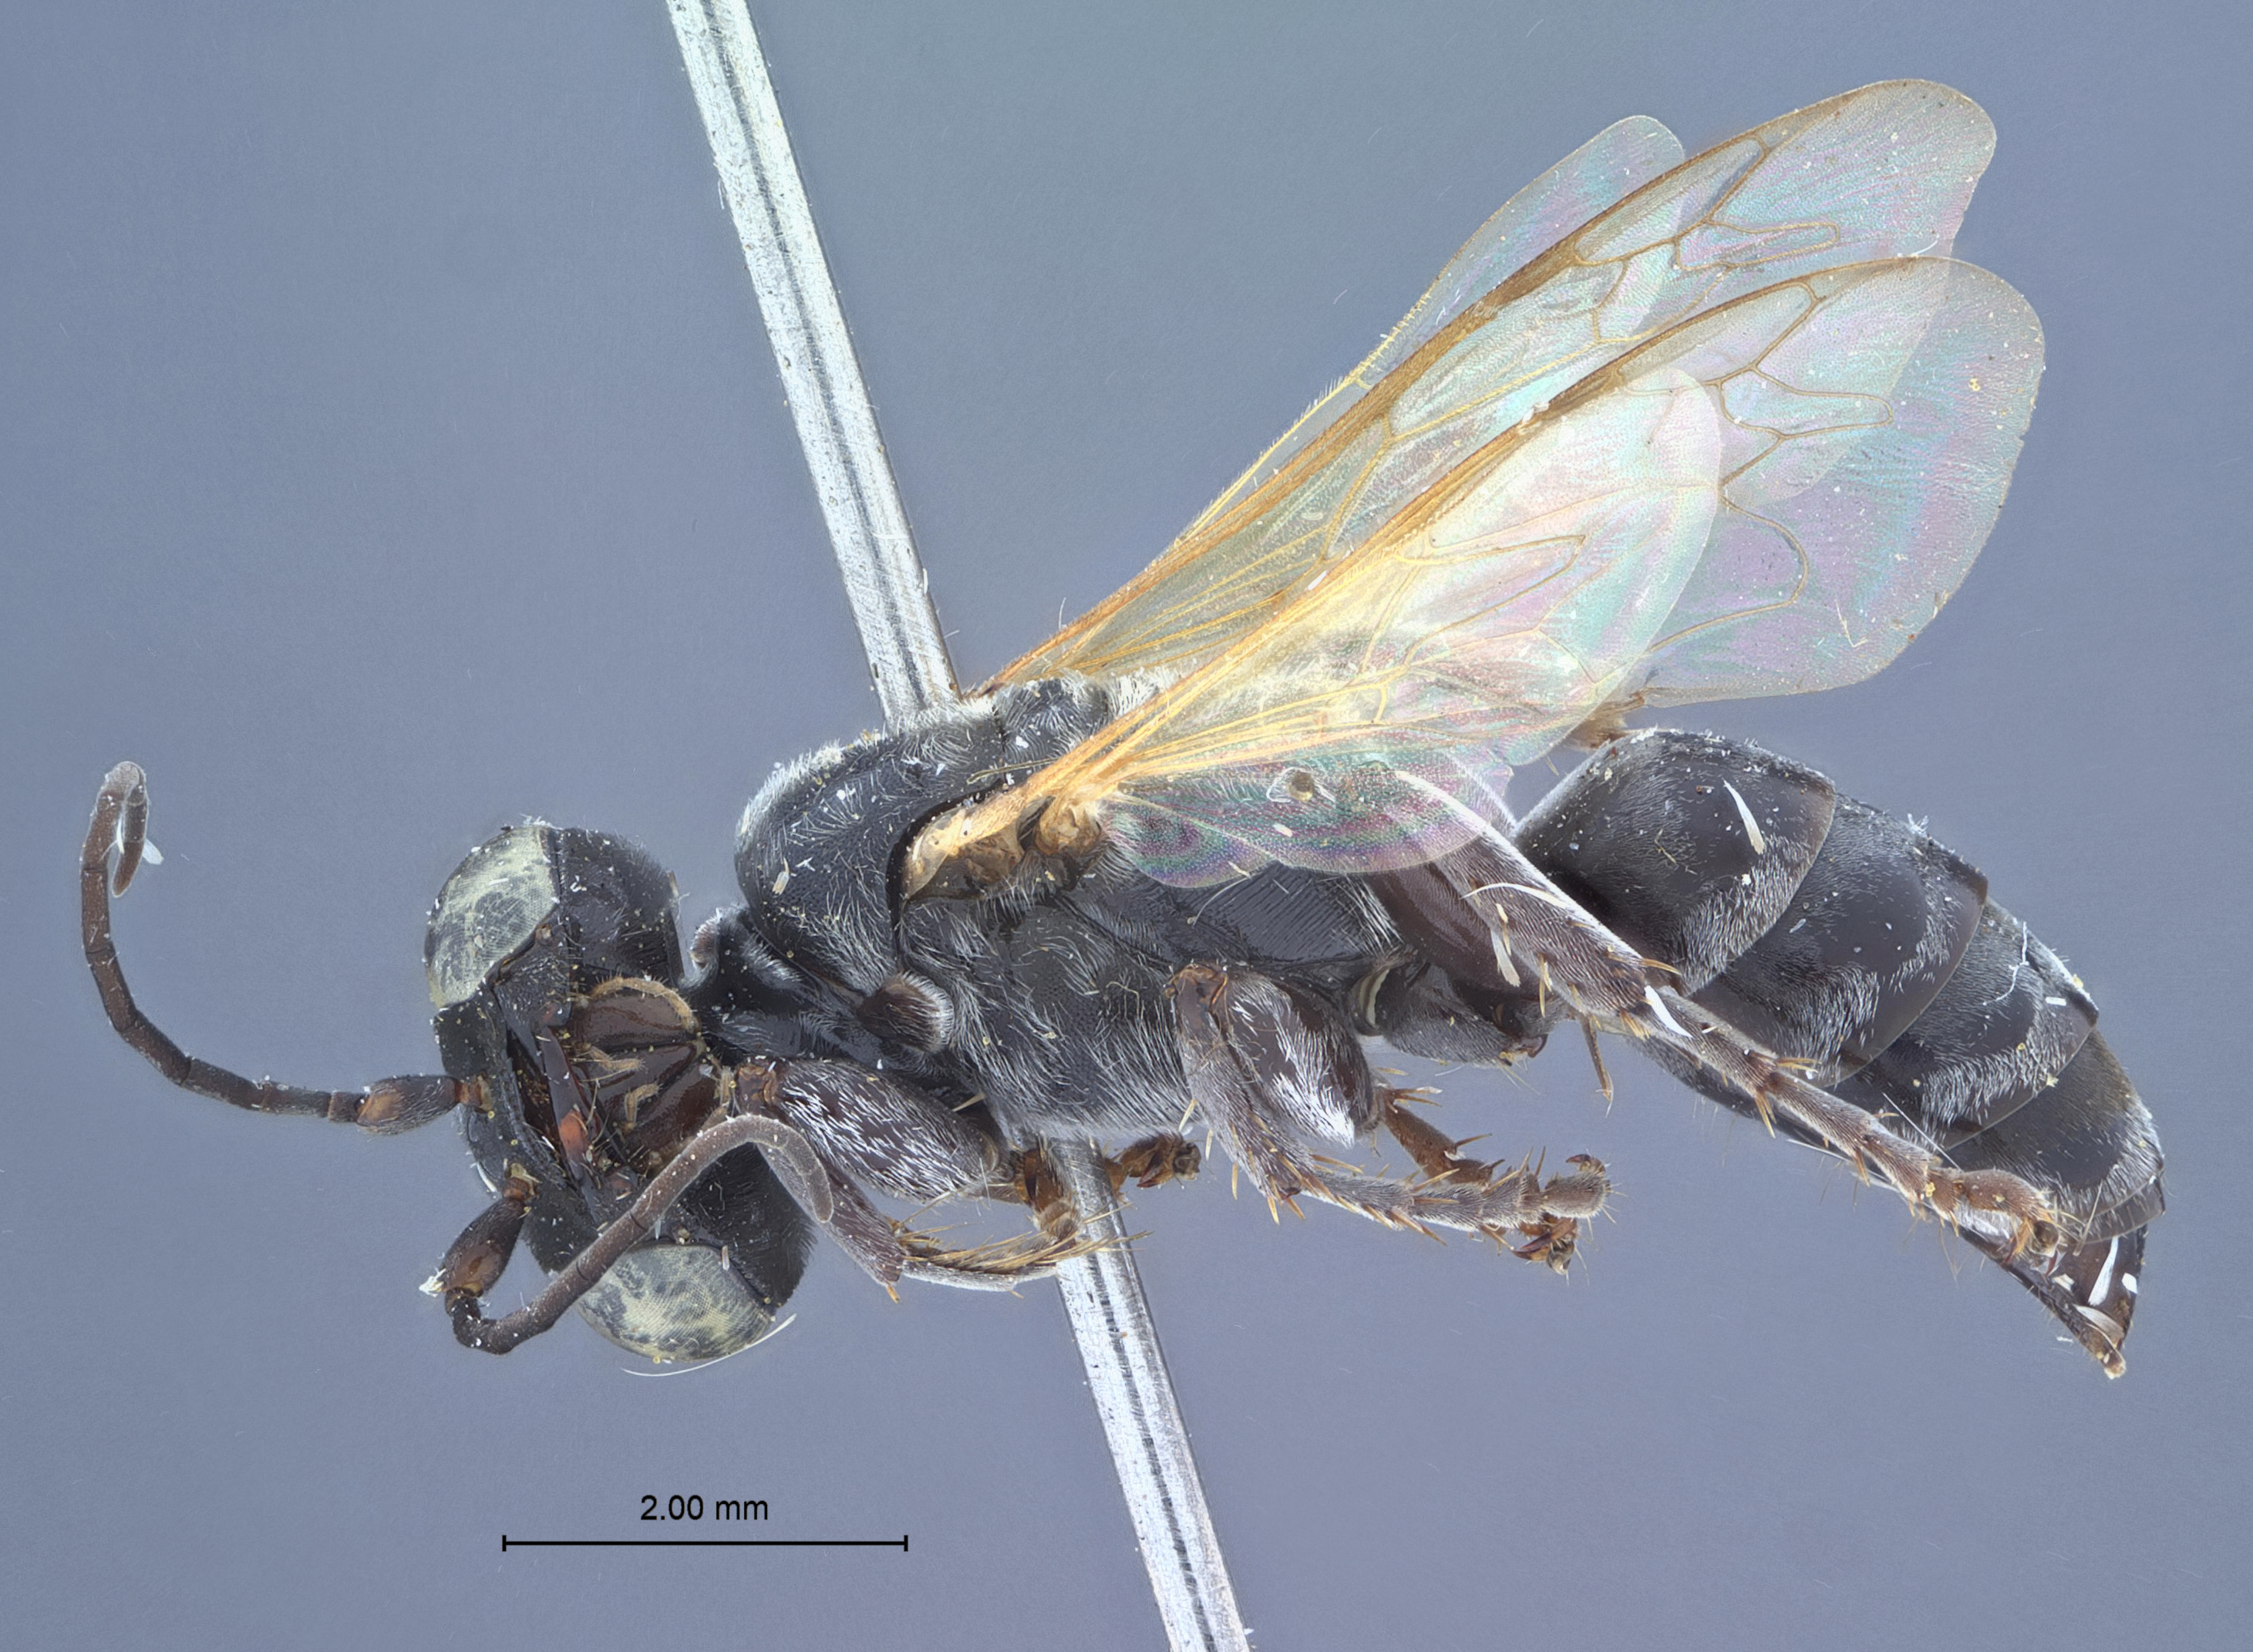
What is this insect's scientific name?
Tachysphex chiastotrichus
